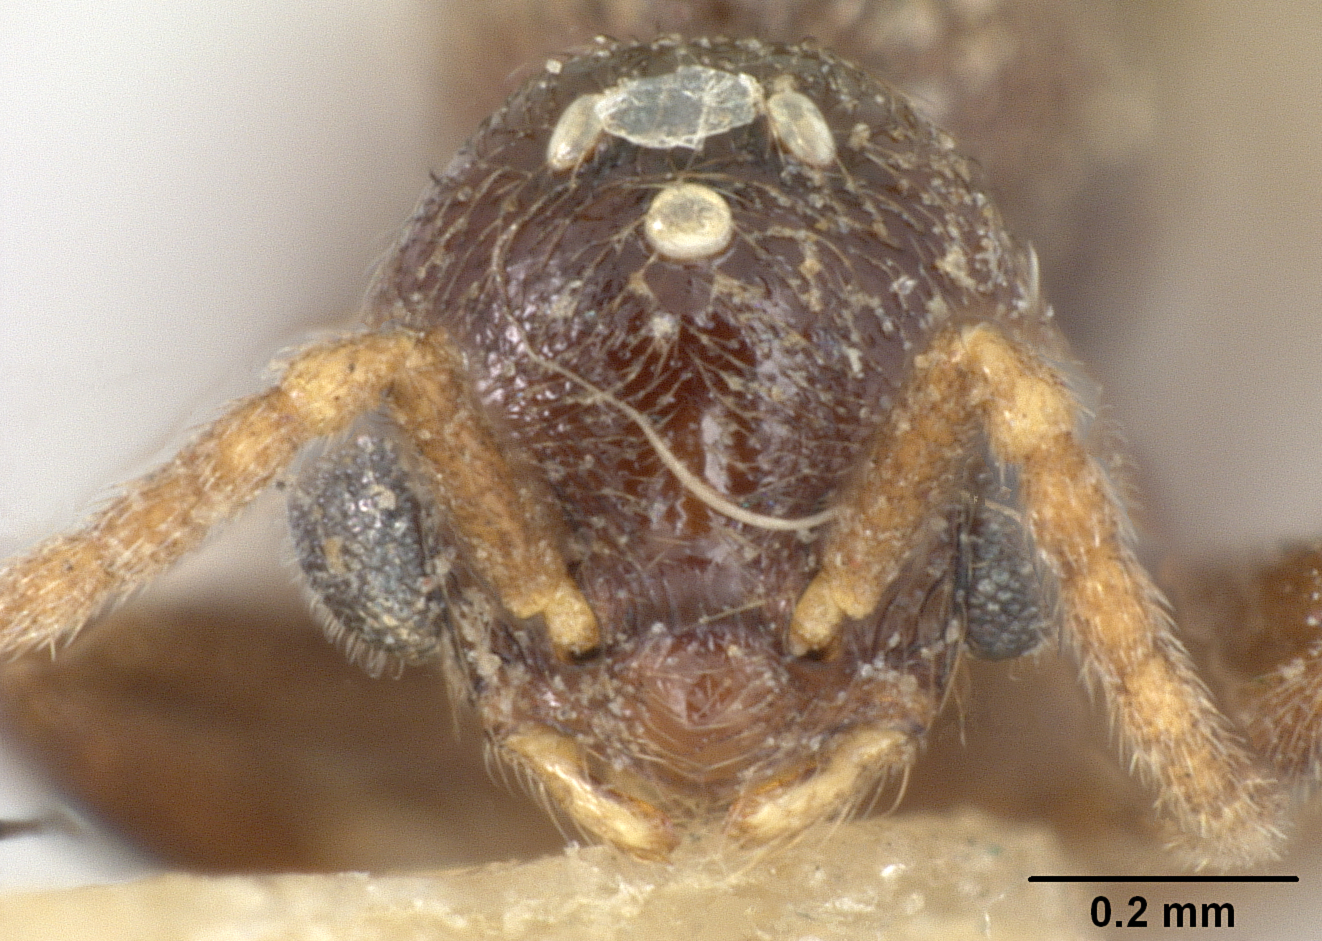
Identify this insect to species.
Rogeria striatella
